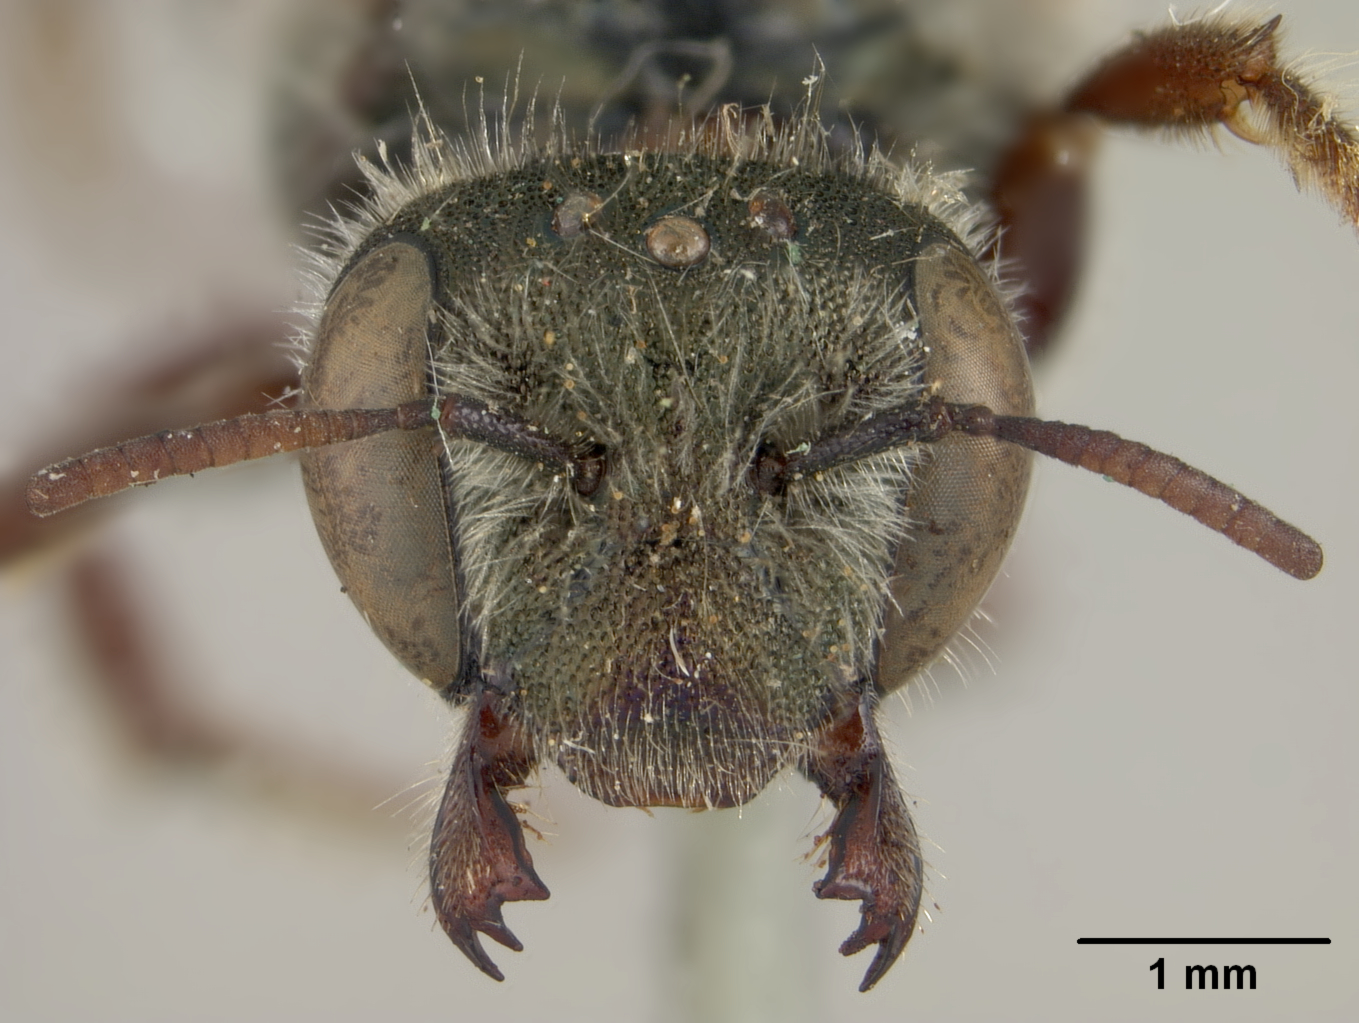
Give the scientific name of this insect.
Osmia titusi
